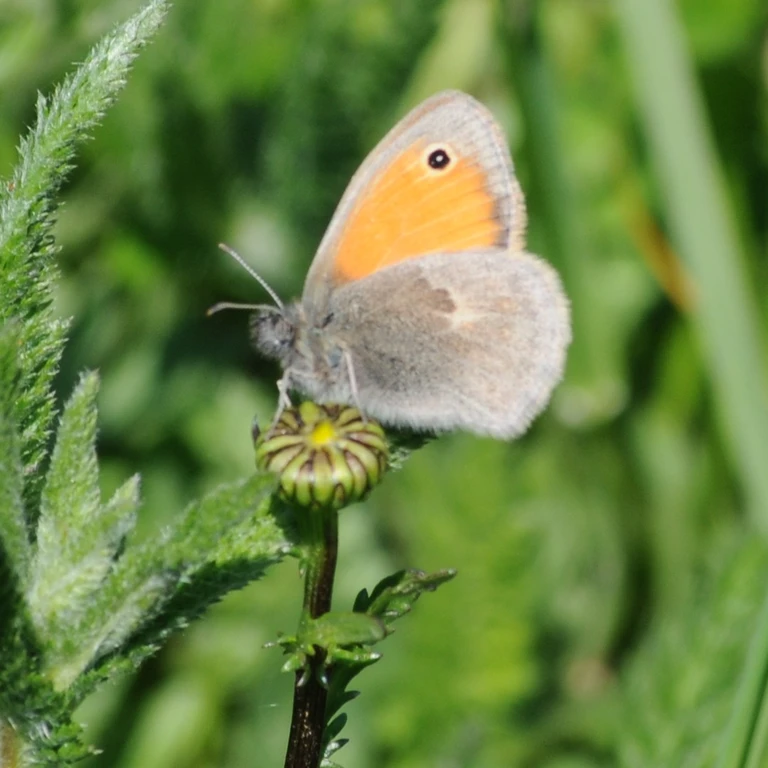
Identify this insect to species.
Coenonympha pamphilus
